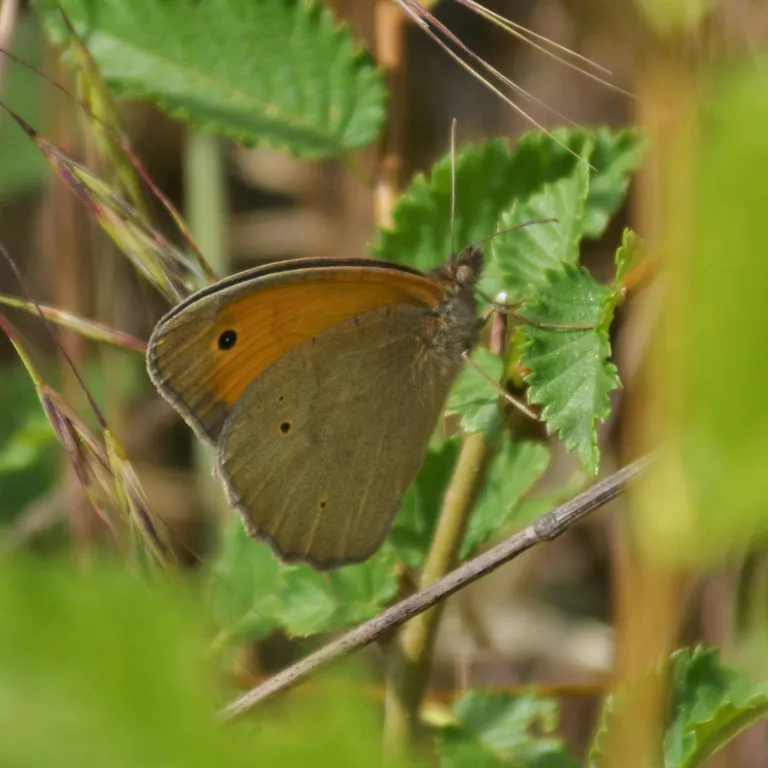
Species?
Maniola jurtina
